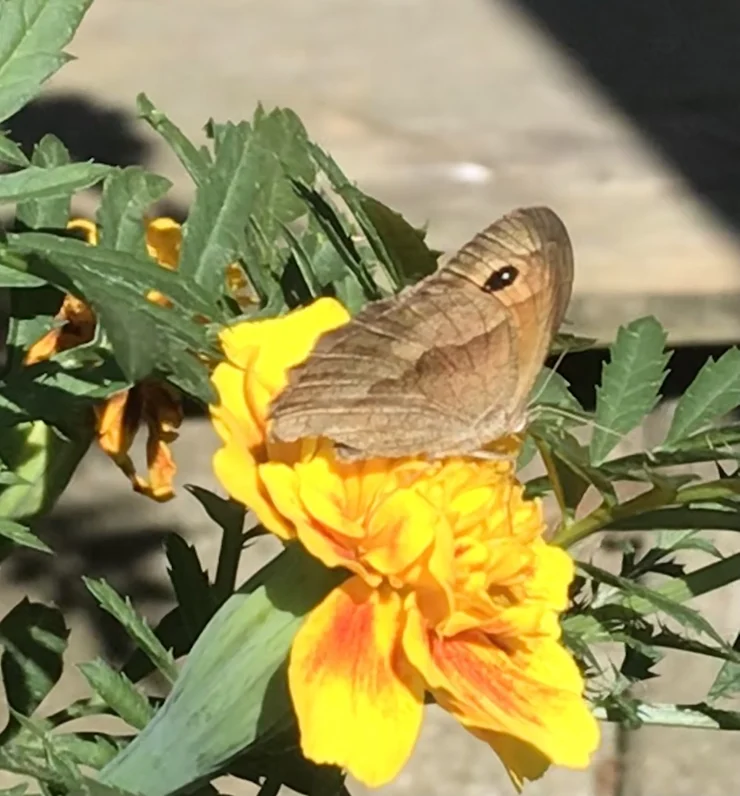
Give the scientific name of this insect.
Maniola jurtina
